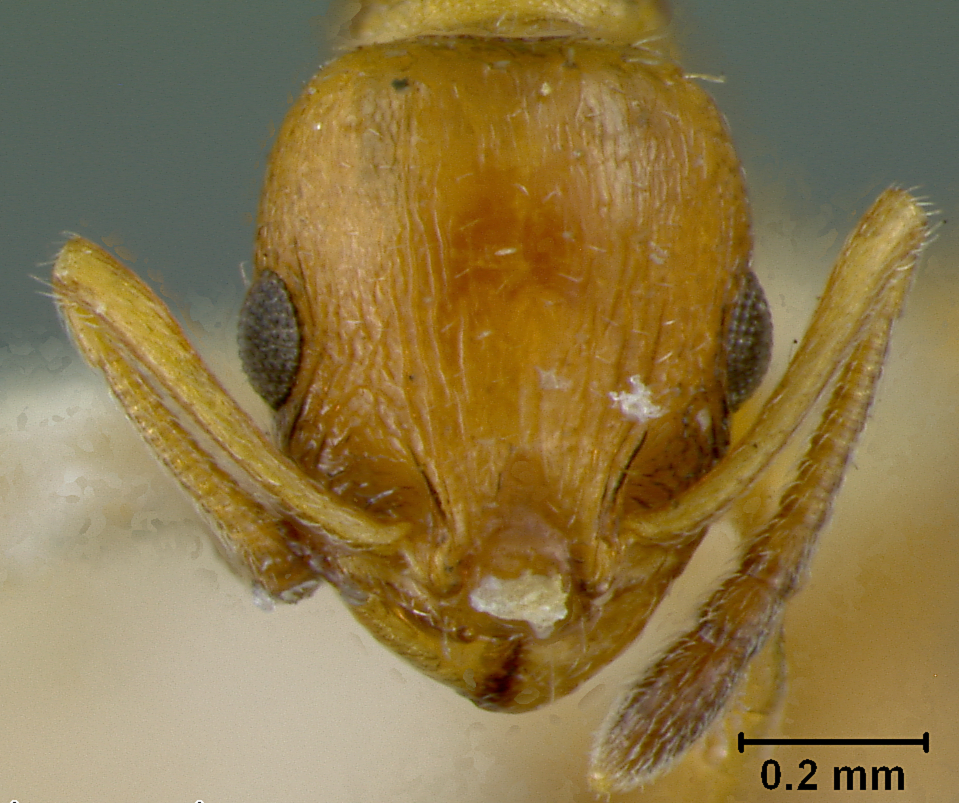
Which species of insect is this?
Leptothorax bulgaricus
